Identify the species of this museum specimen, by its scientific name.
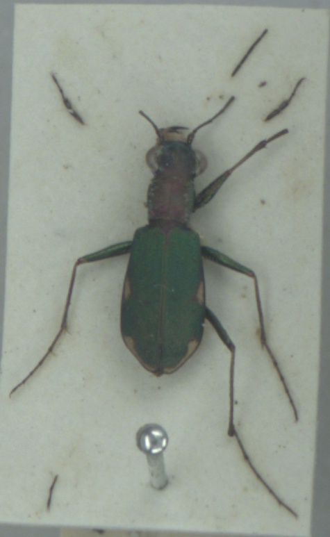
Cylindera germanica
